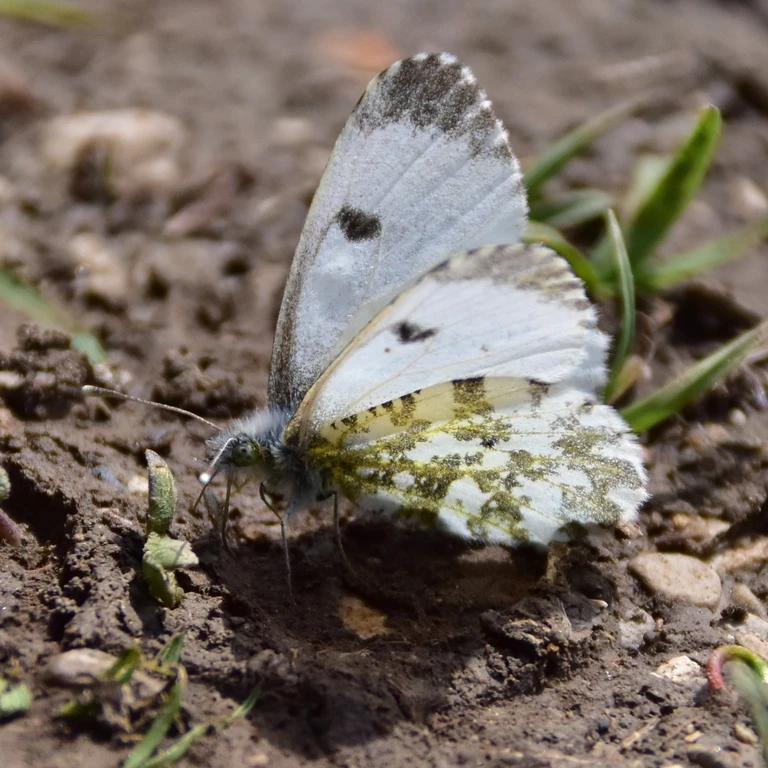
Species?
Anthocharis cardamines
